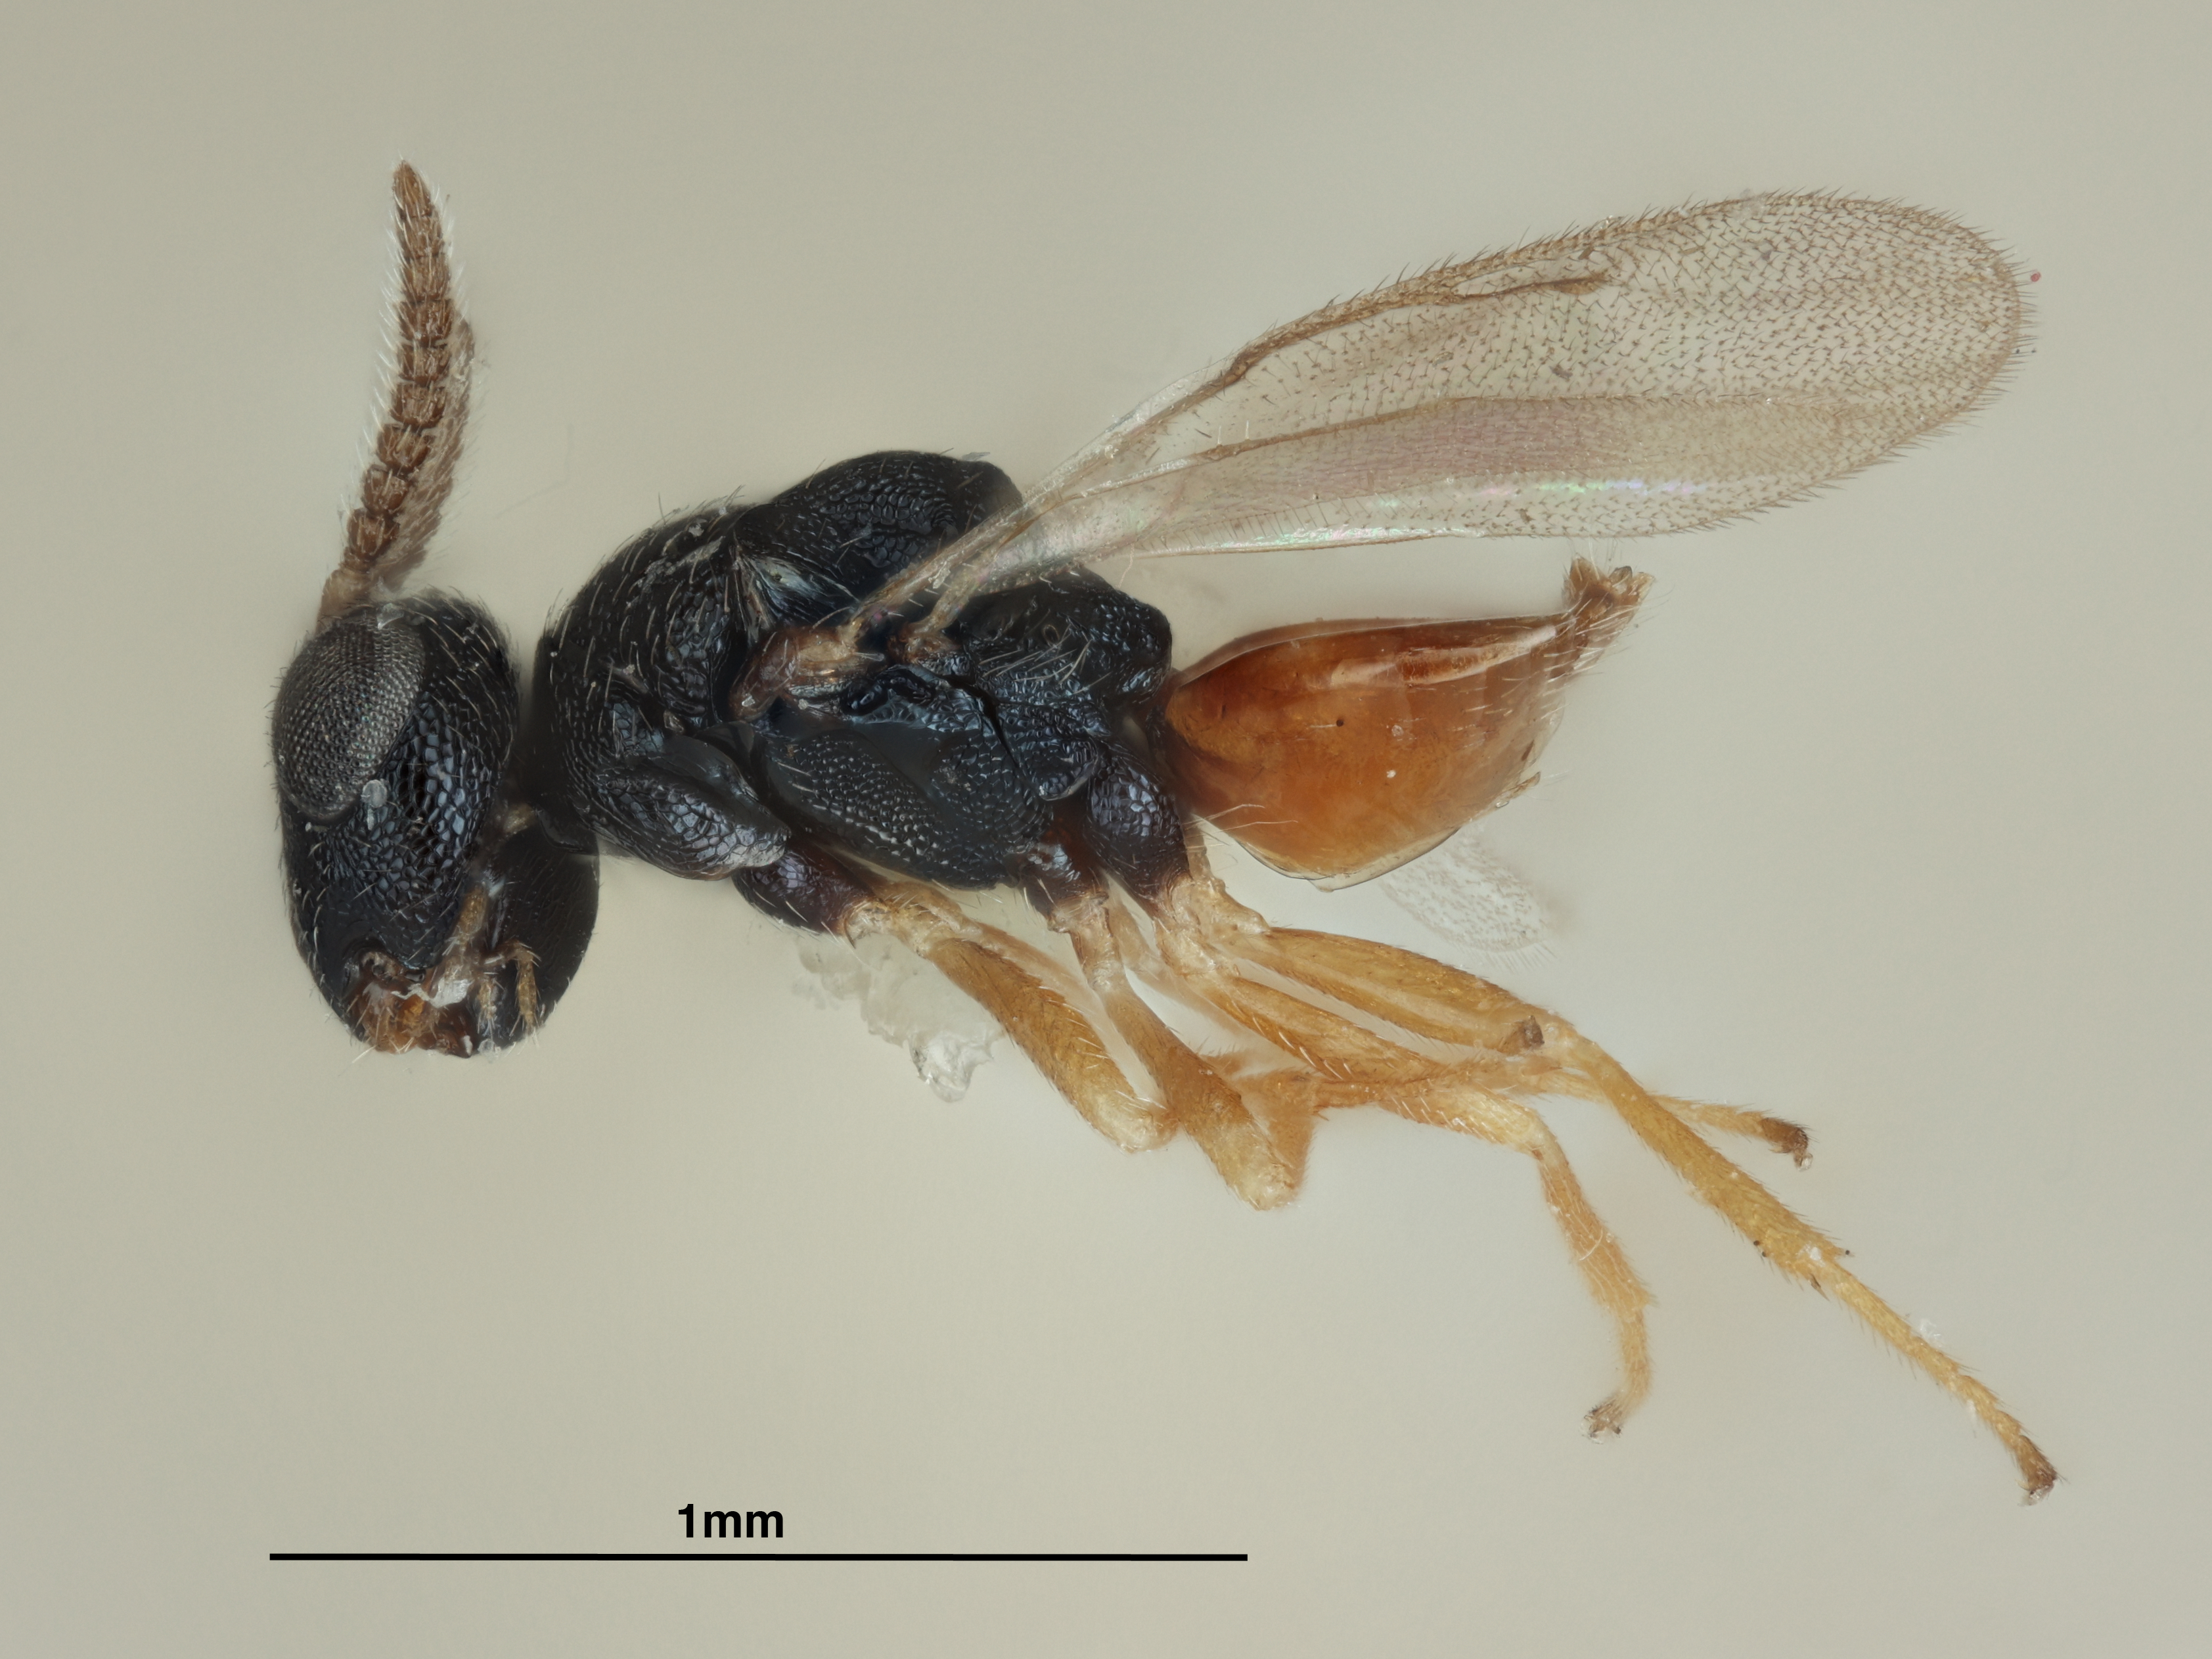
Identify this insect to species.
Kratka circularis
